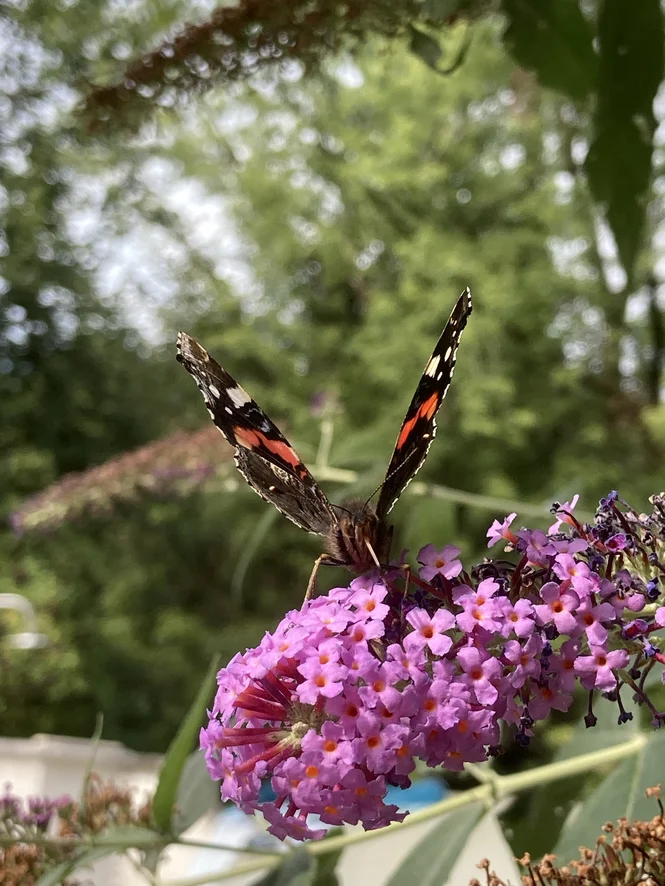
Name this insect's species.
Vanessa atalanta
